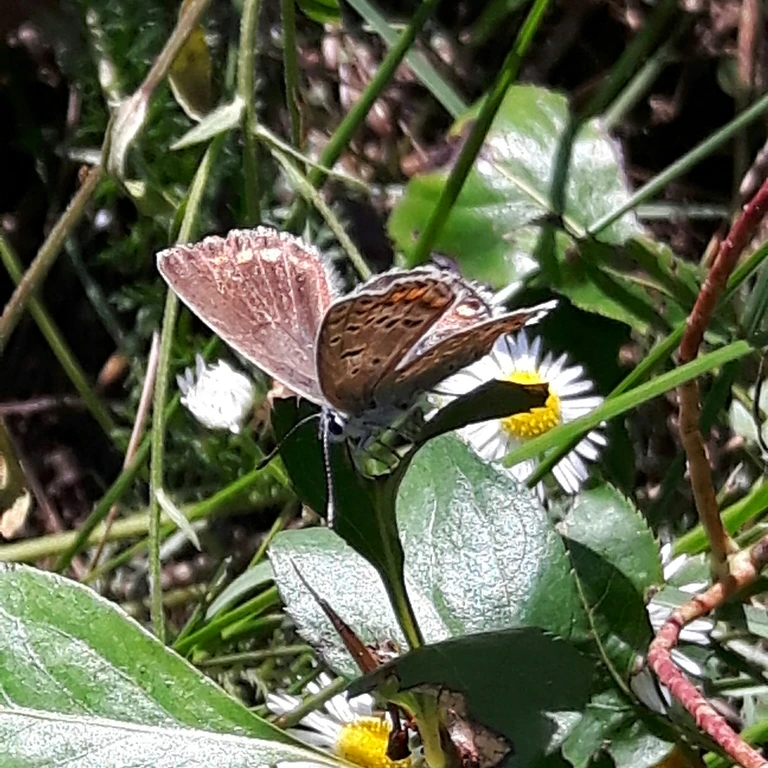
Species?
Polyommatus icarus
